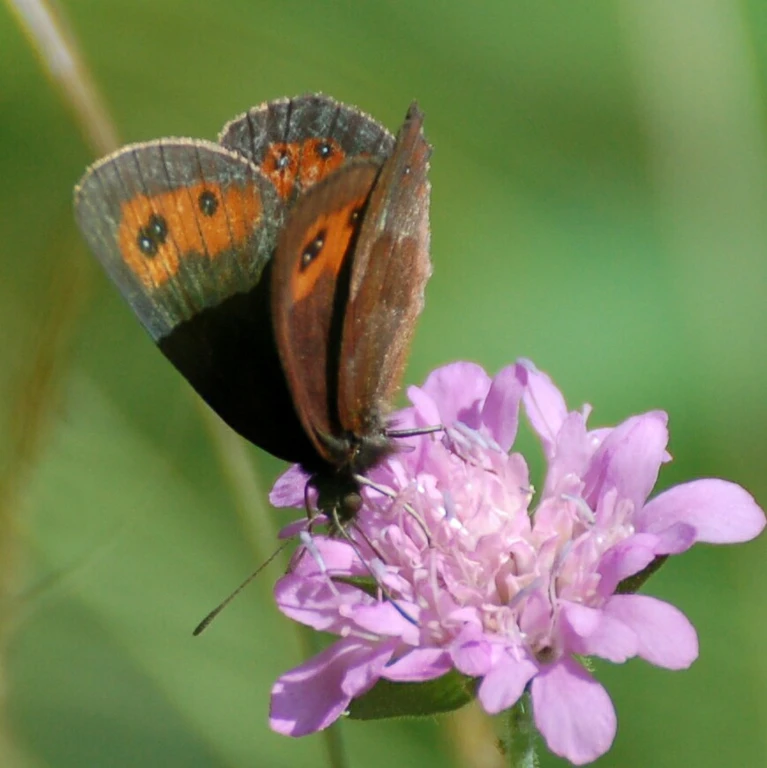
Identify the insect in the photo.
Erebia aethiops
